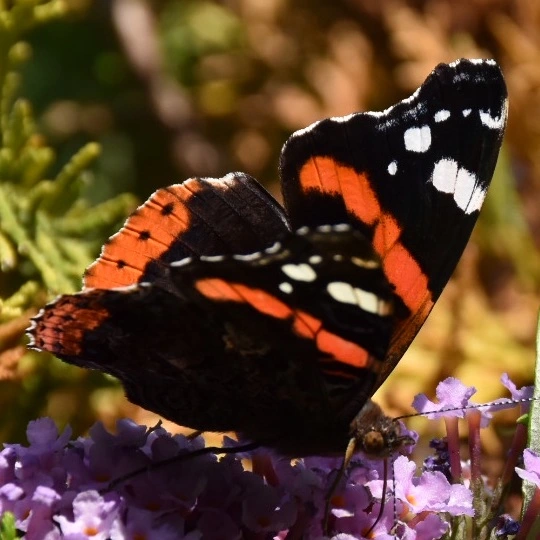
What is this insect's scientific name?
Vanessa atalanta
